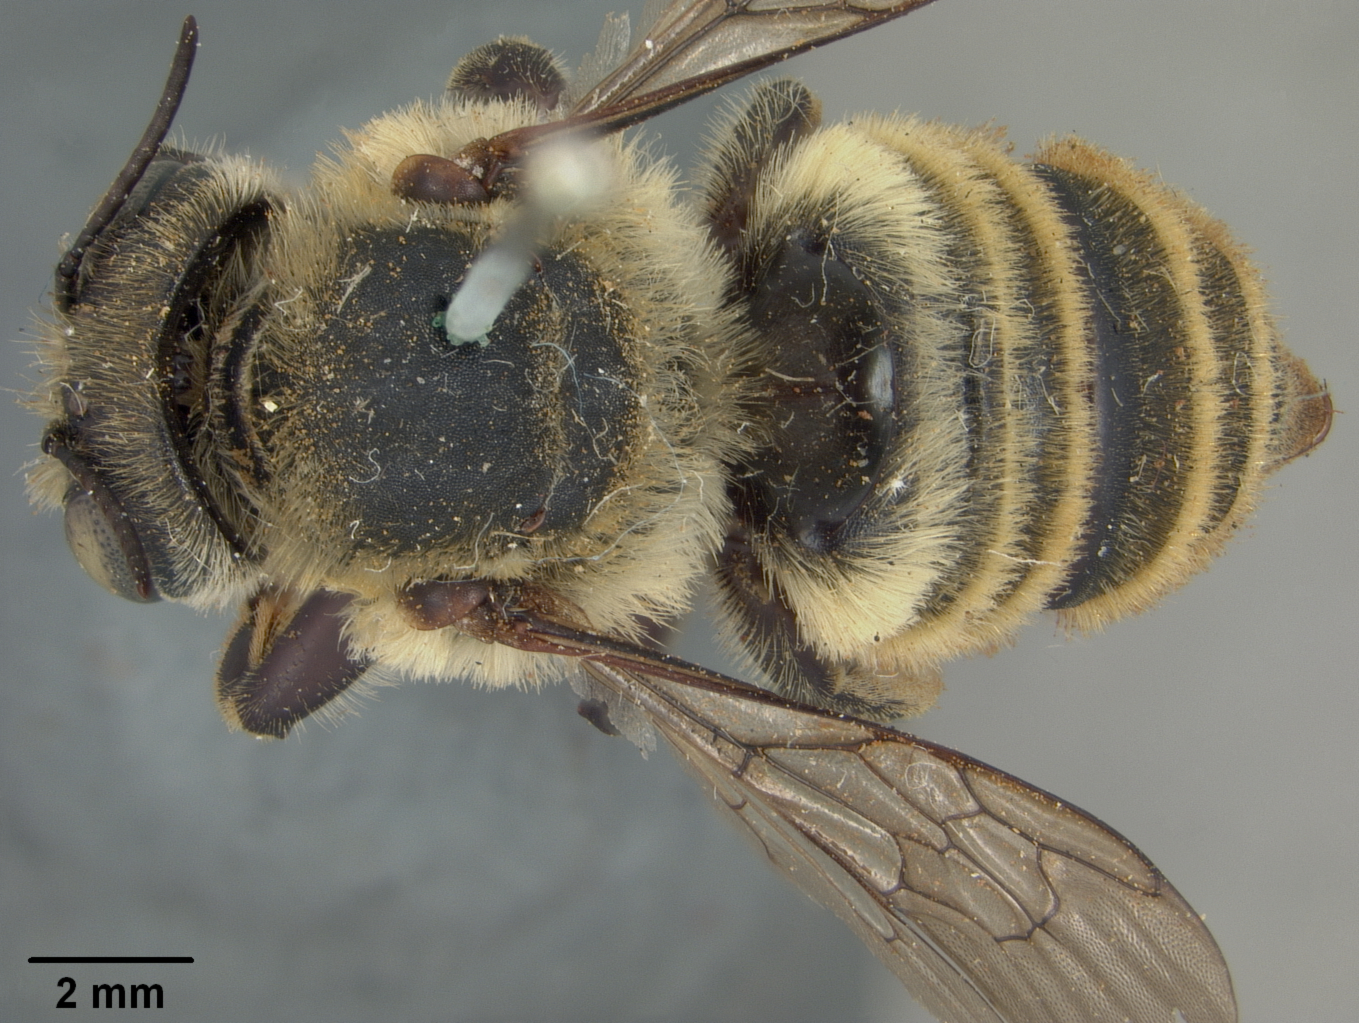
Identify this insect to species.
Megachile emoryi
